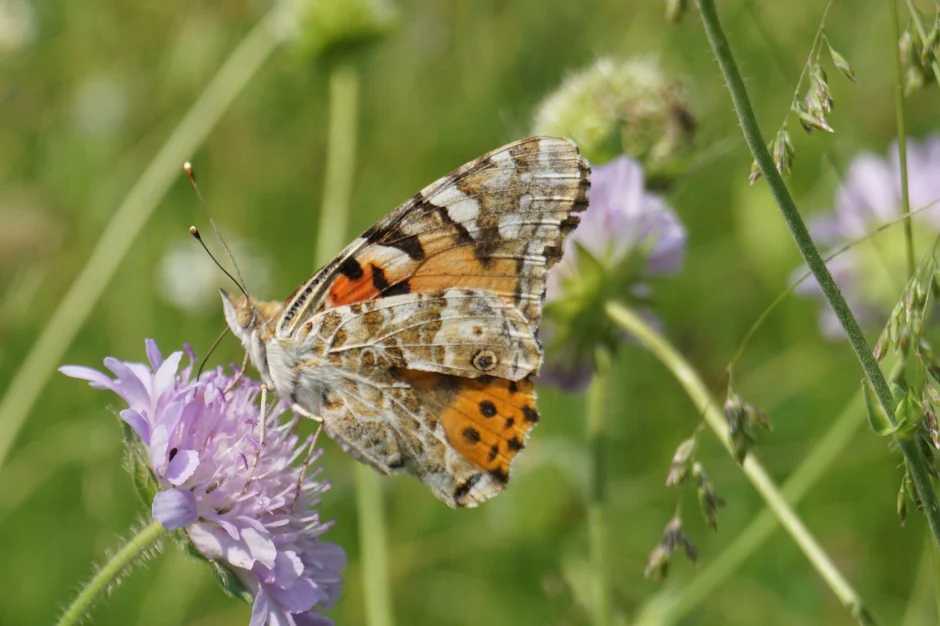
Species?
Vanessa cardui
